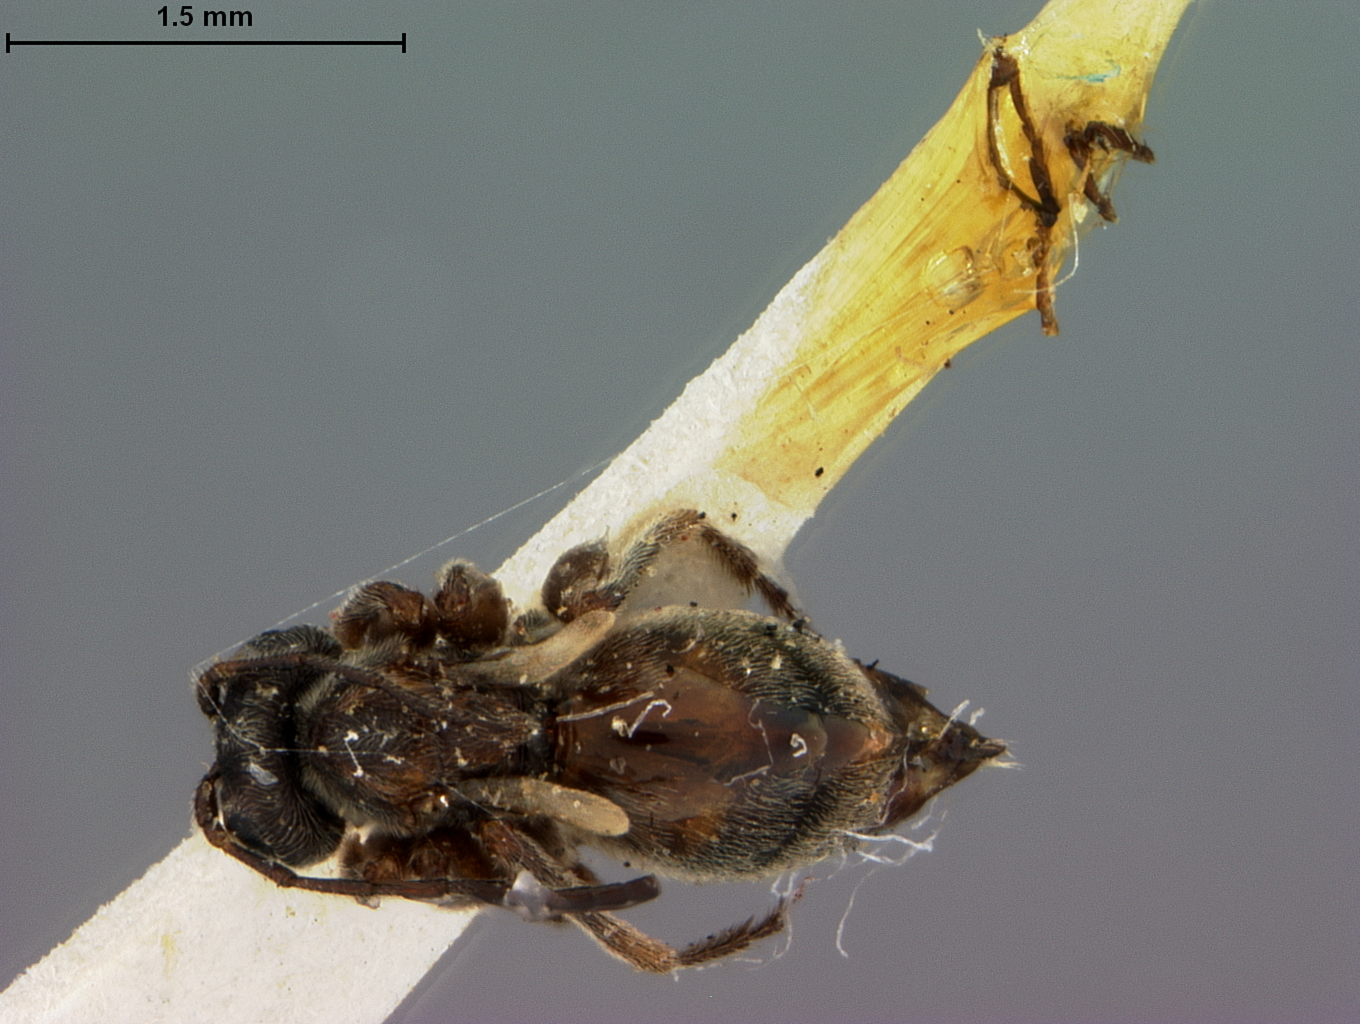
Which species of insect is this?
Acraspis undulata
